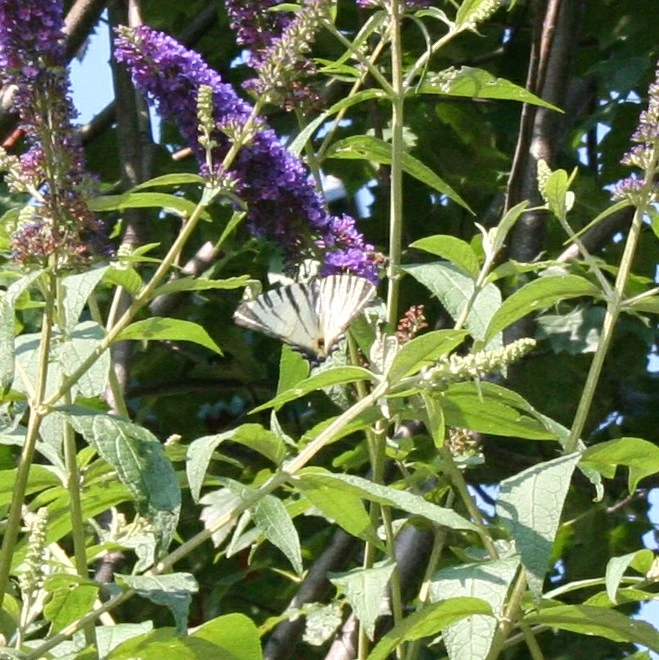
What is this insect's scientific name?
Iphiclides podalirius
